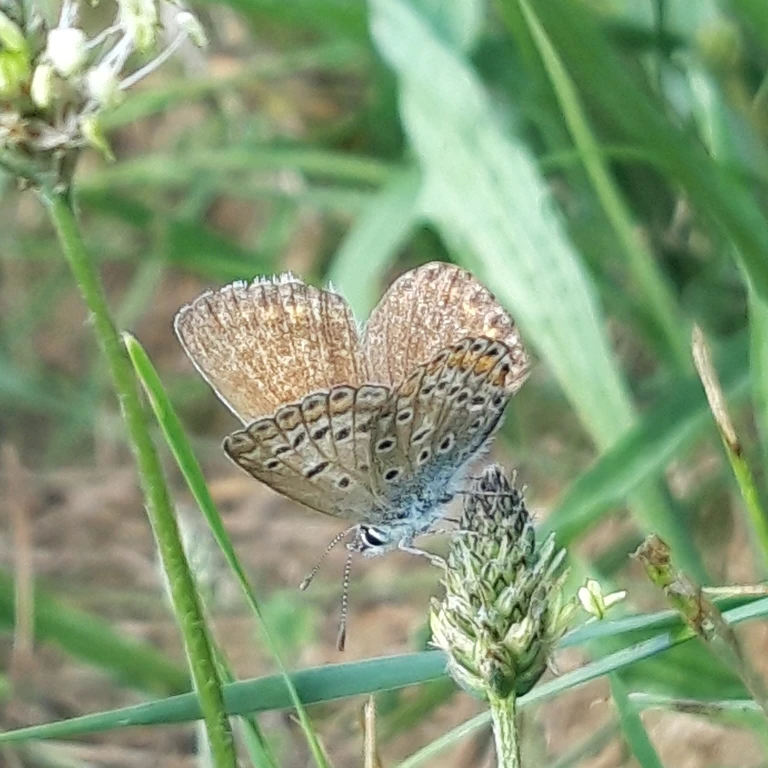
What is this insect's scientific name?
Polyommatus icarus
